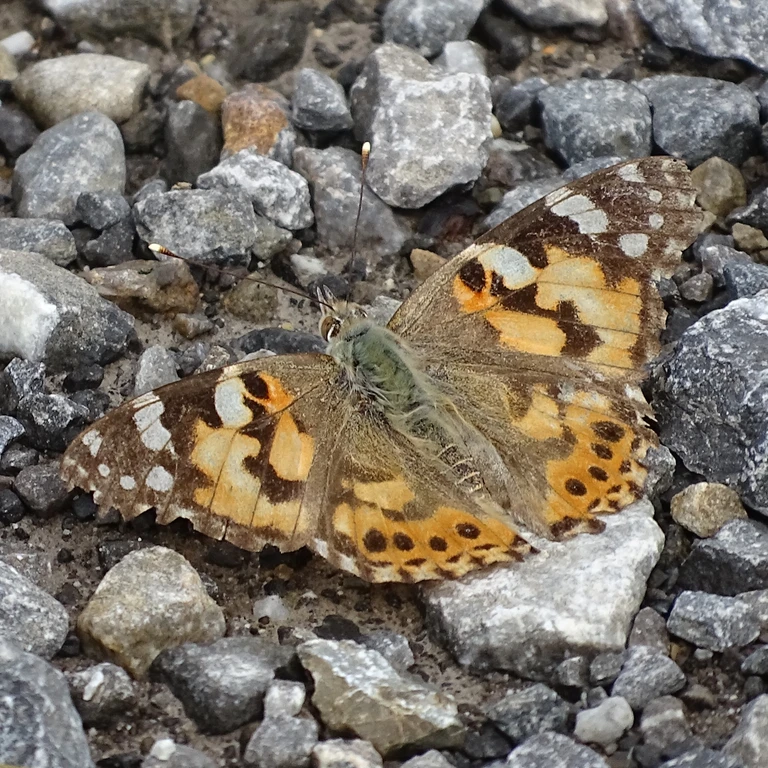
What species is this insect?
Vanessa cardui
